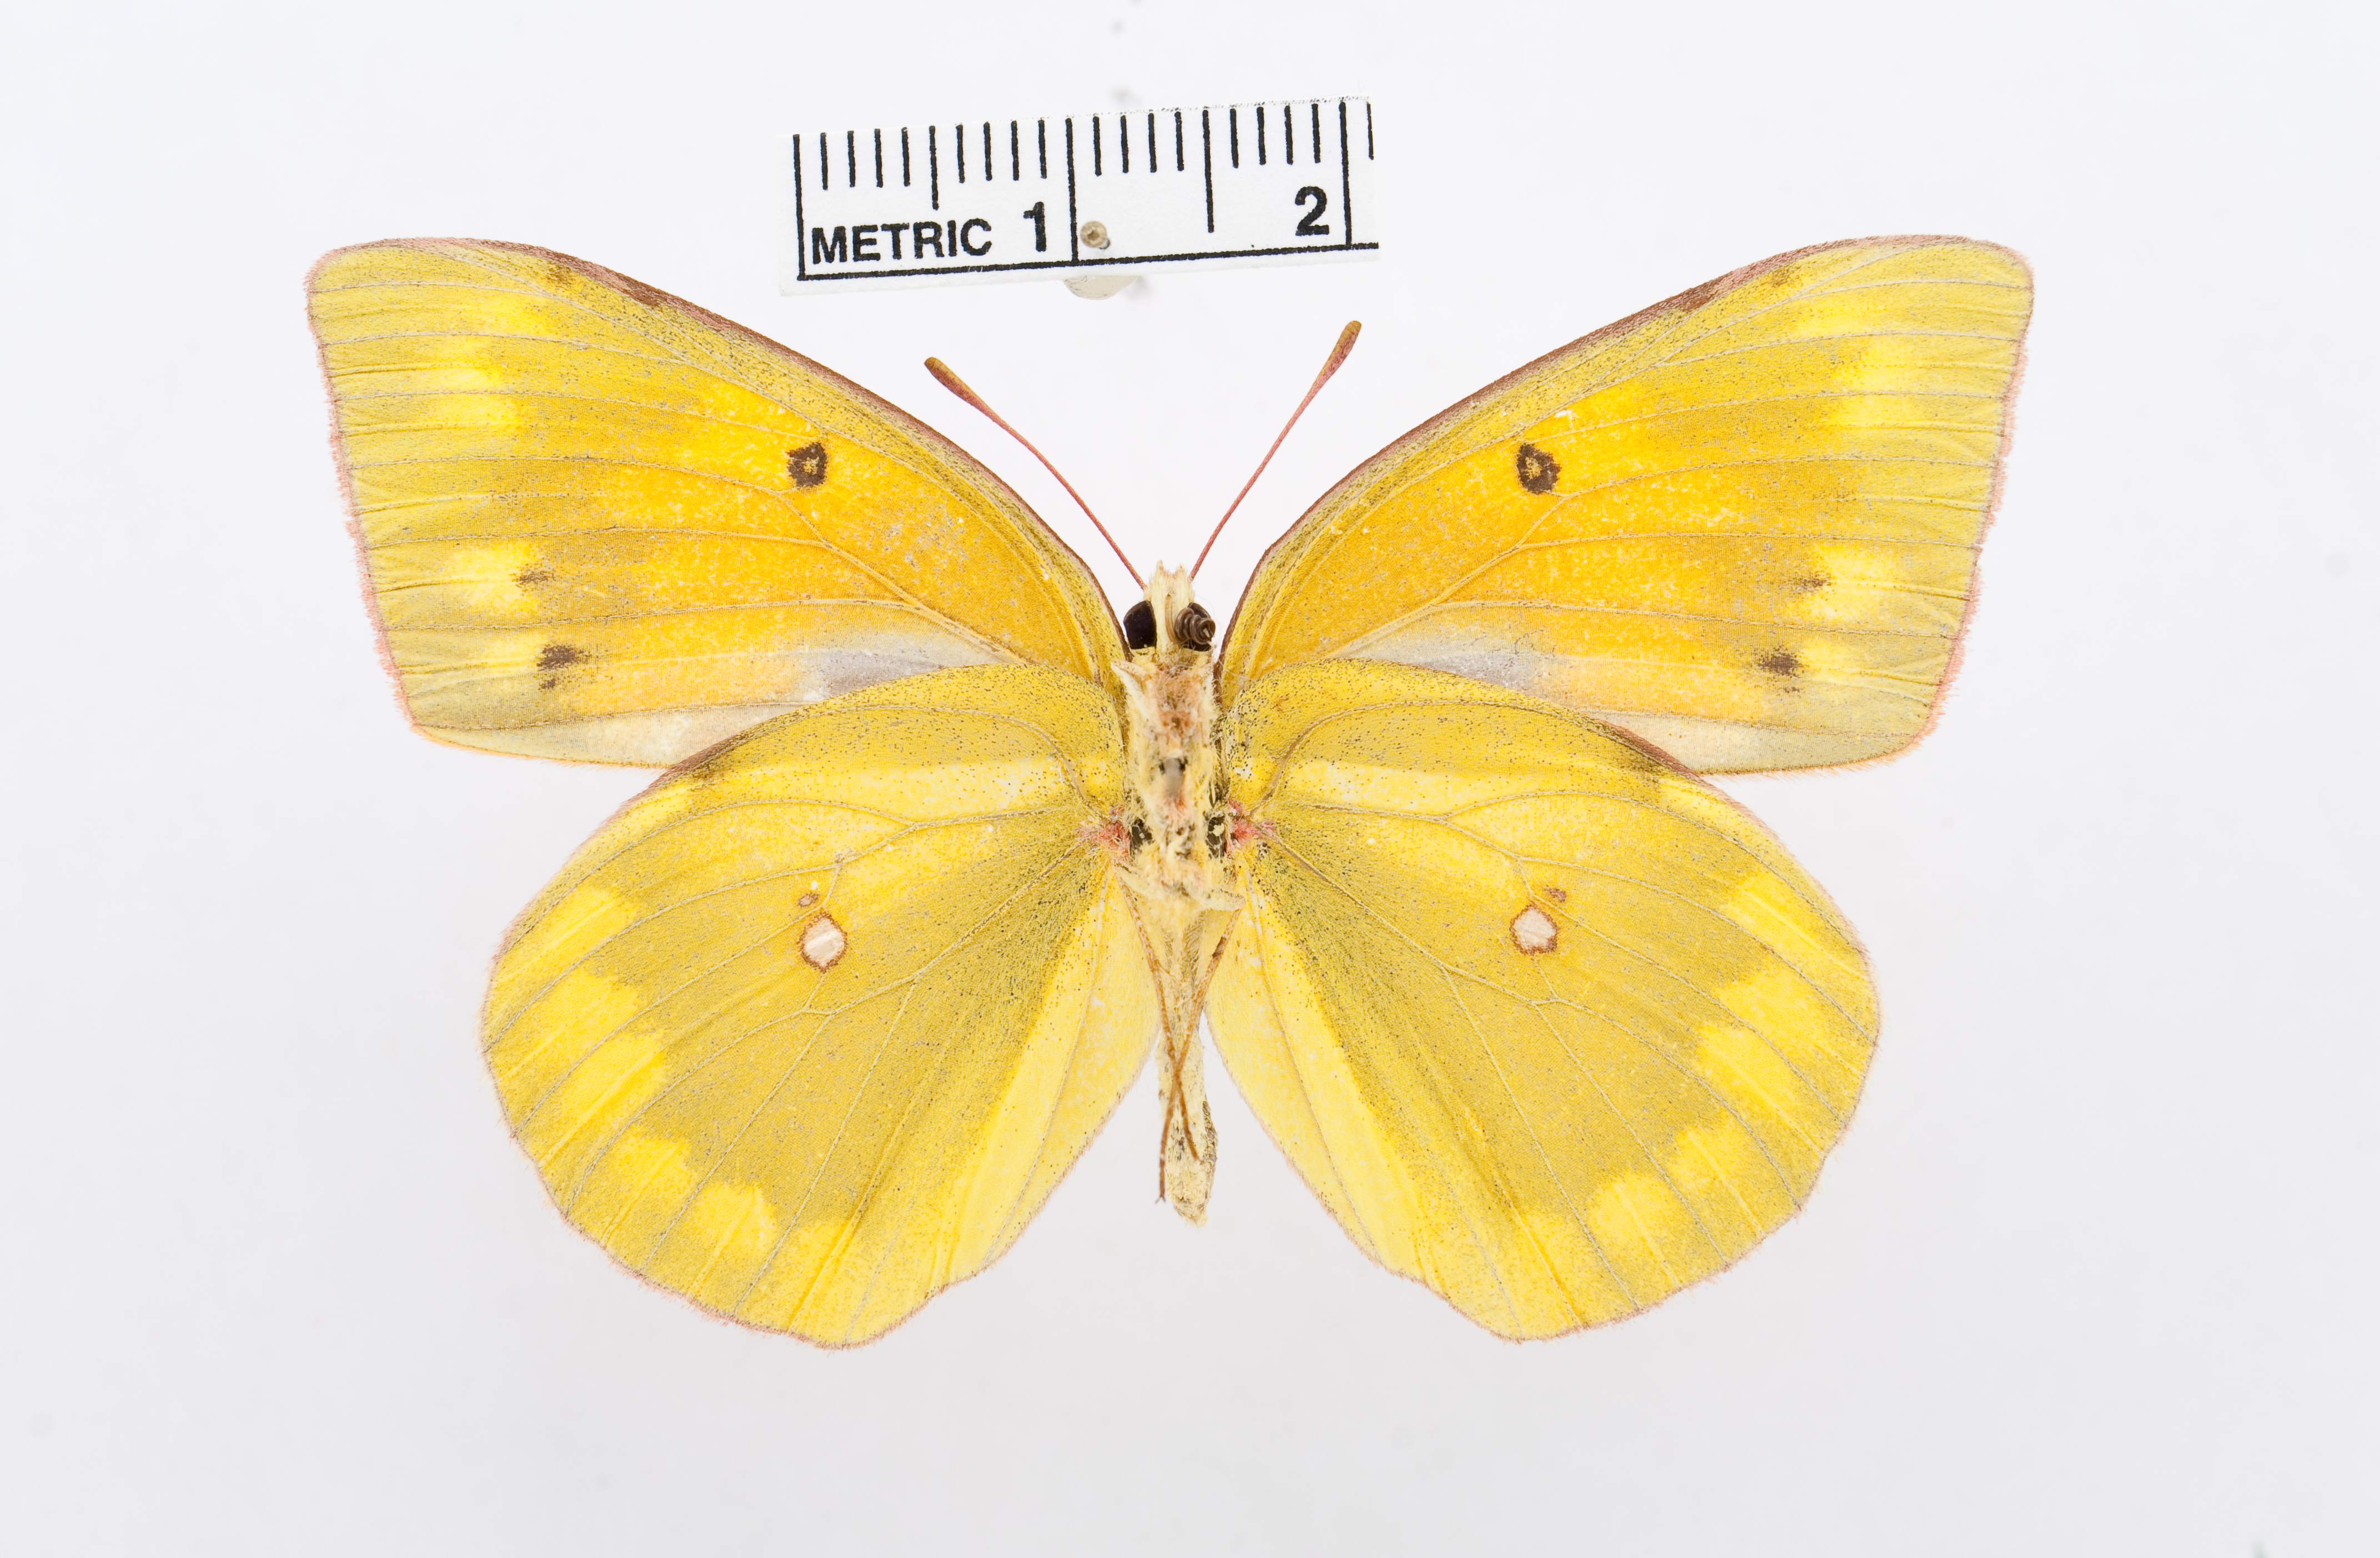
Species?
Colias wiskotti
